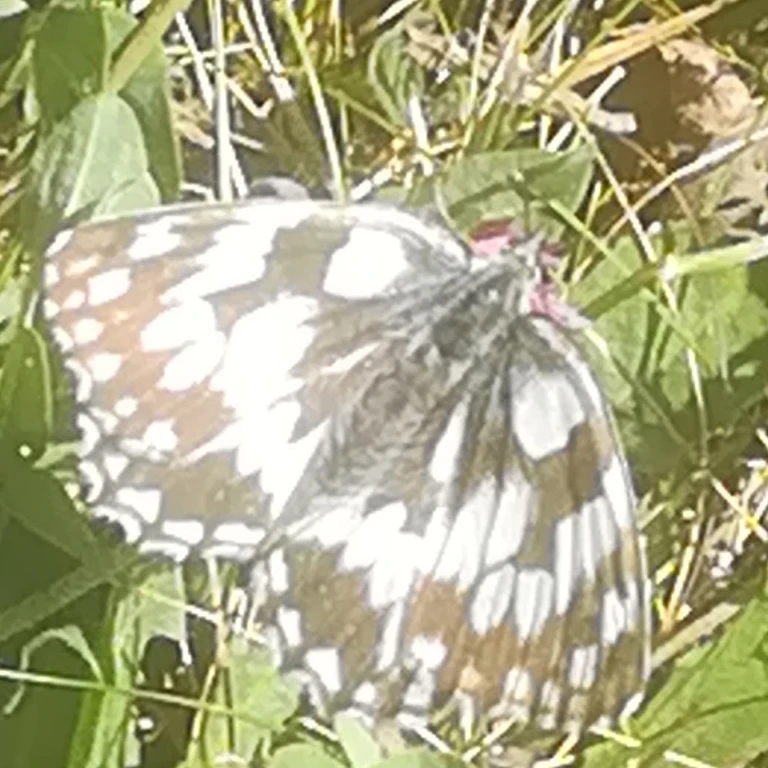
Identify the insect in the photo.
Melanargia galathea
